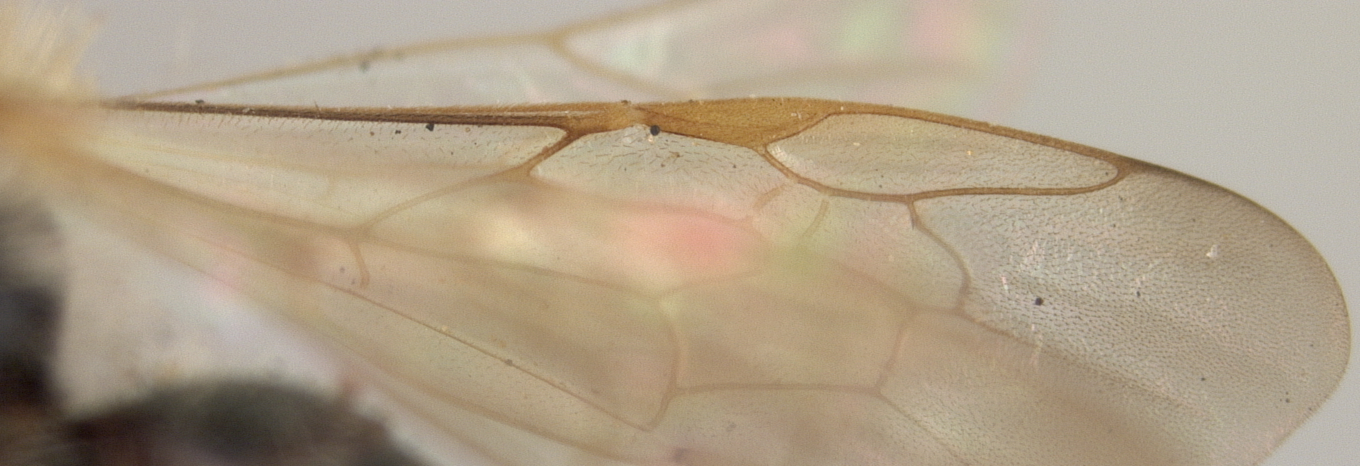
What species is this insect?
Andrena agricolarum
